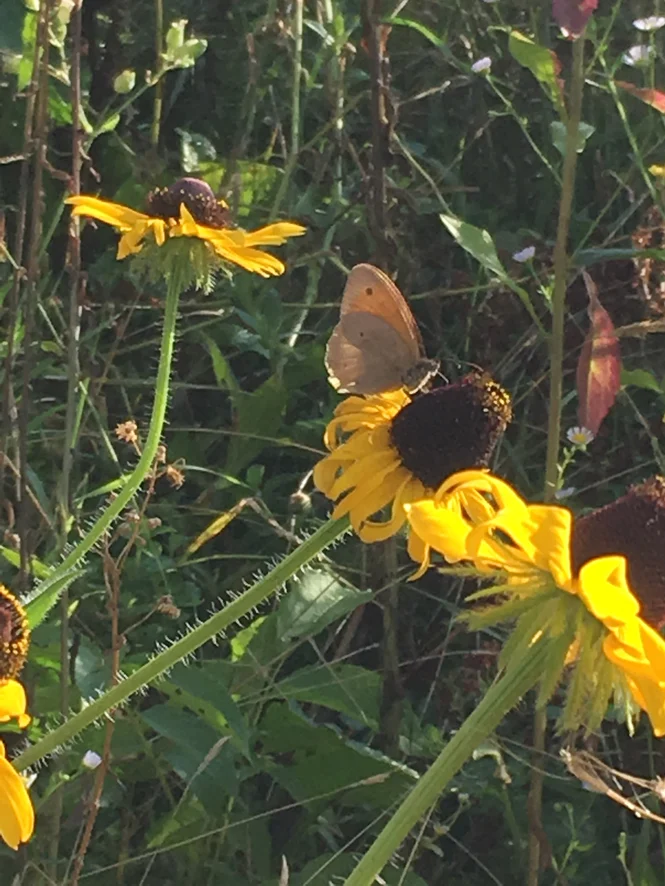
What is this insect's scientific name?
Maniola jurtina
